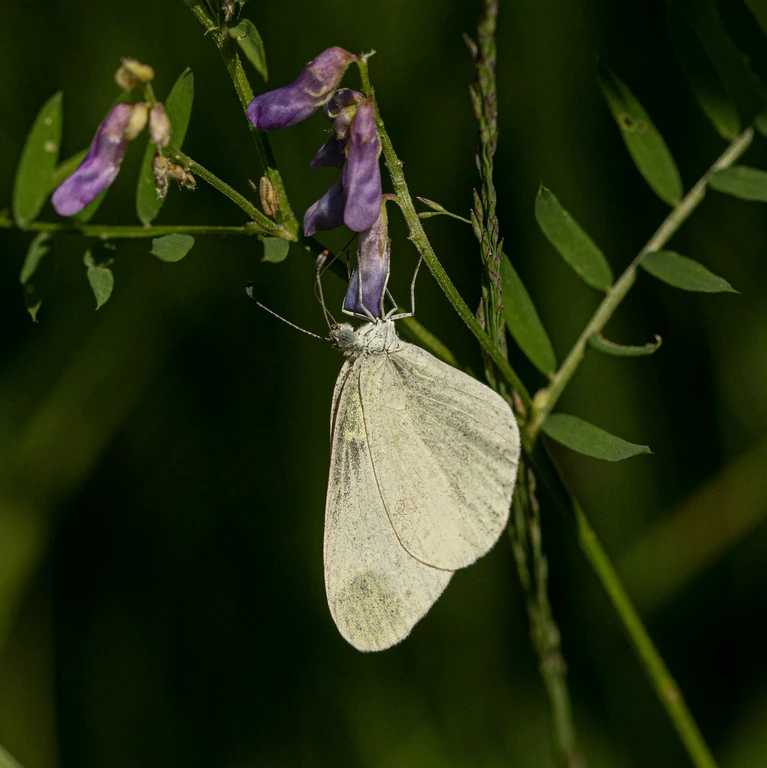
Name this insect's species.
Leptidea sinapis/juvernica
